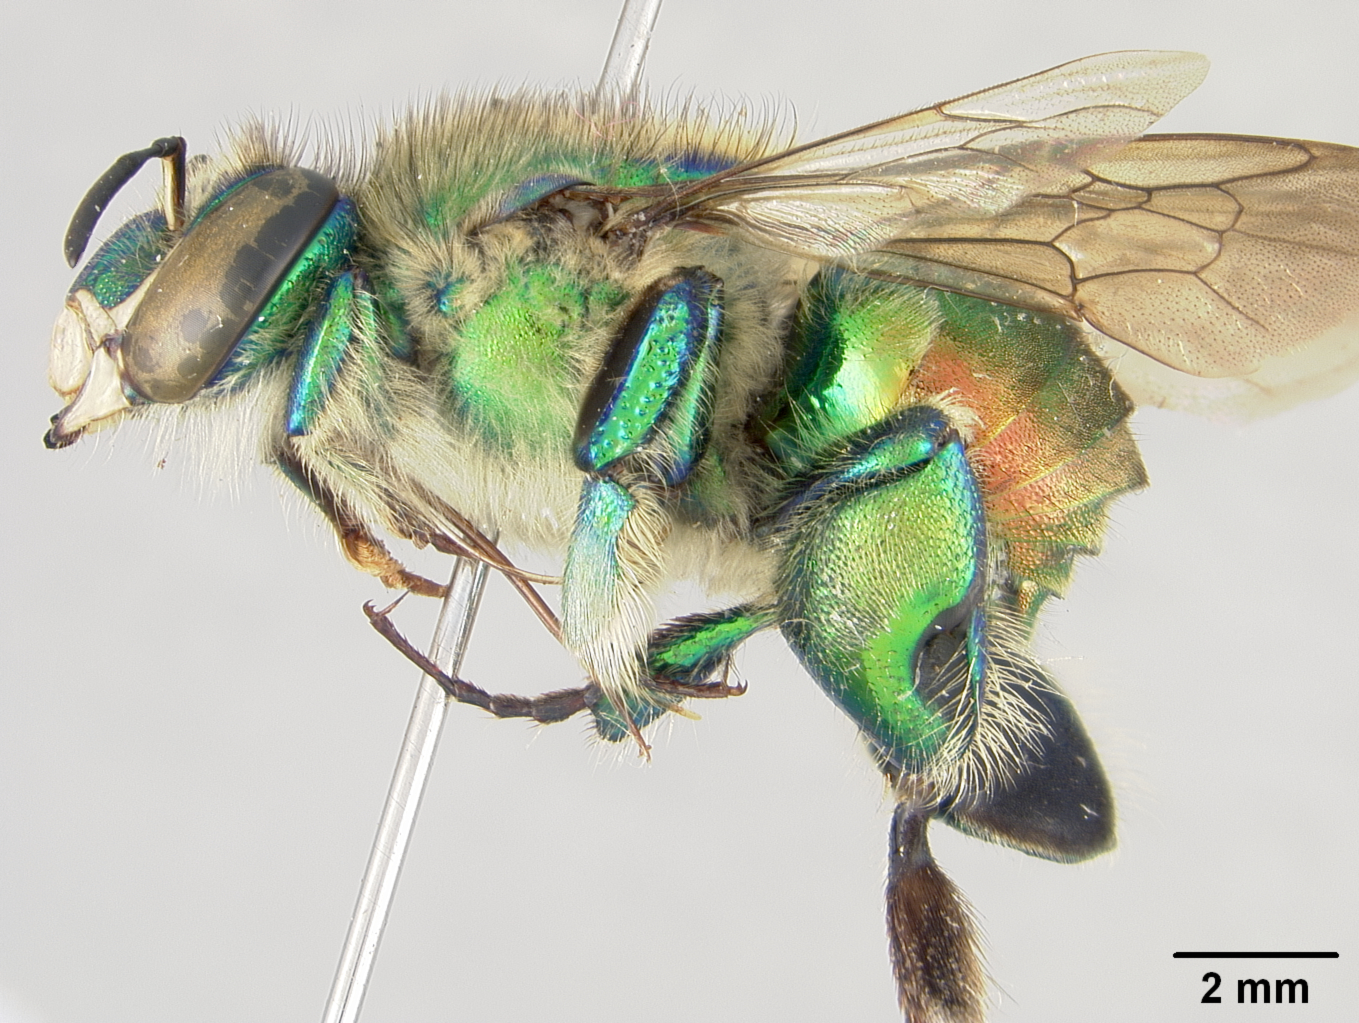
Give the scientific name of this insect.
Euglossa villosa
